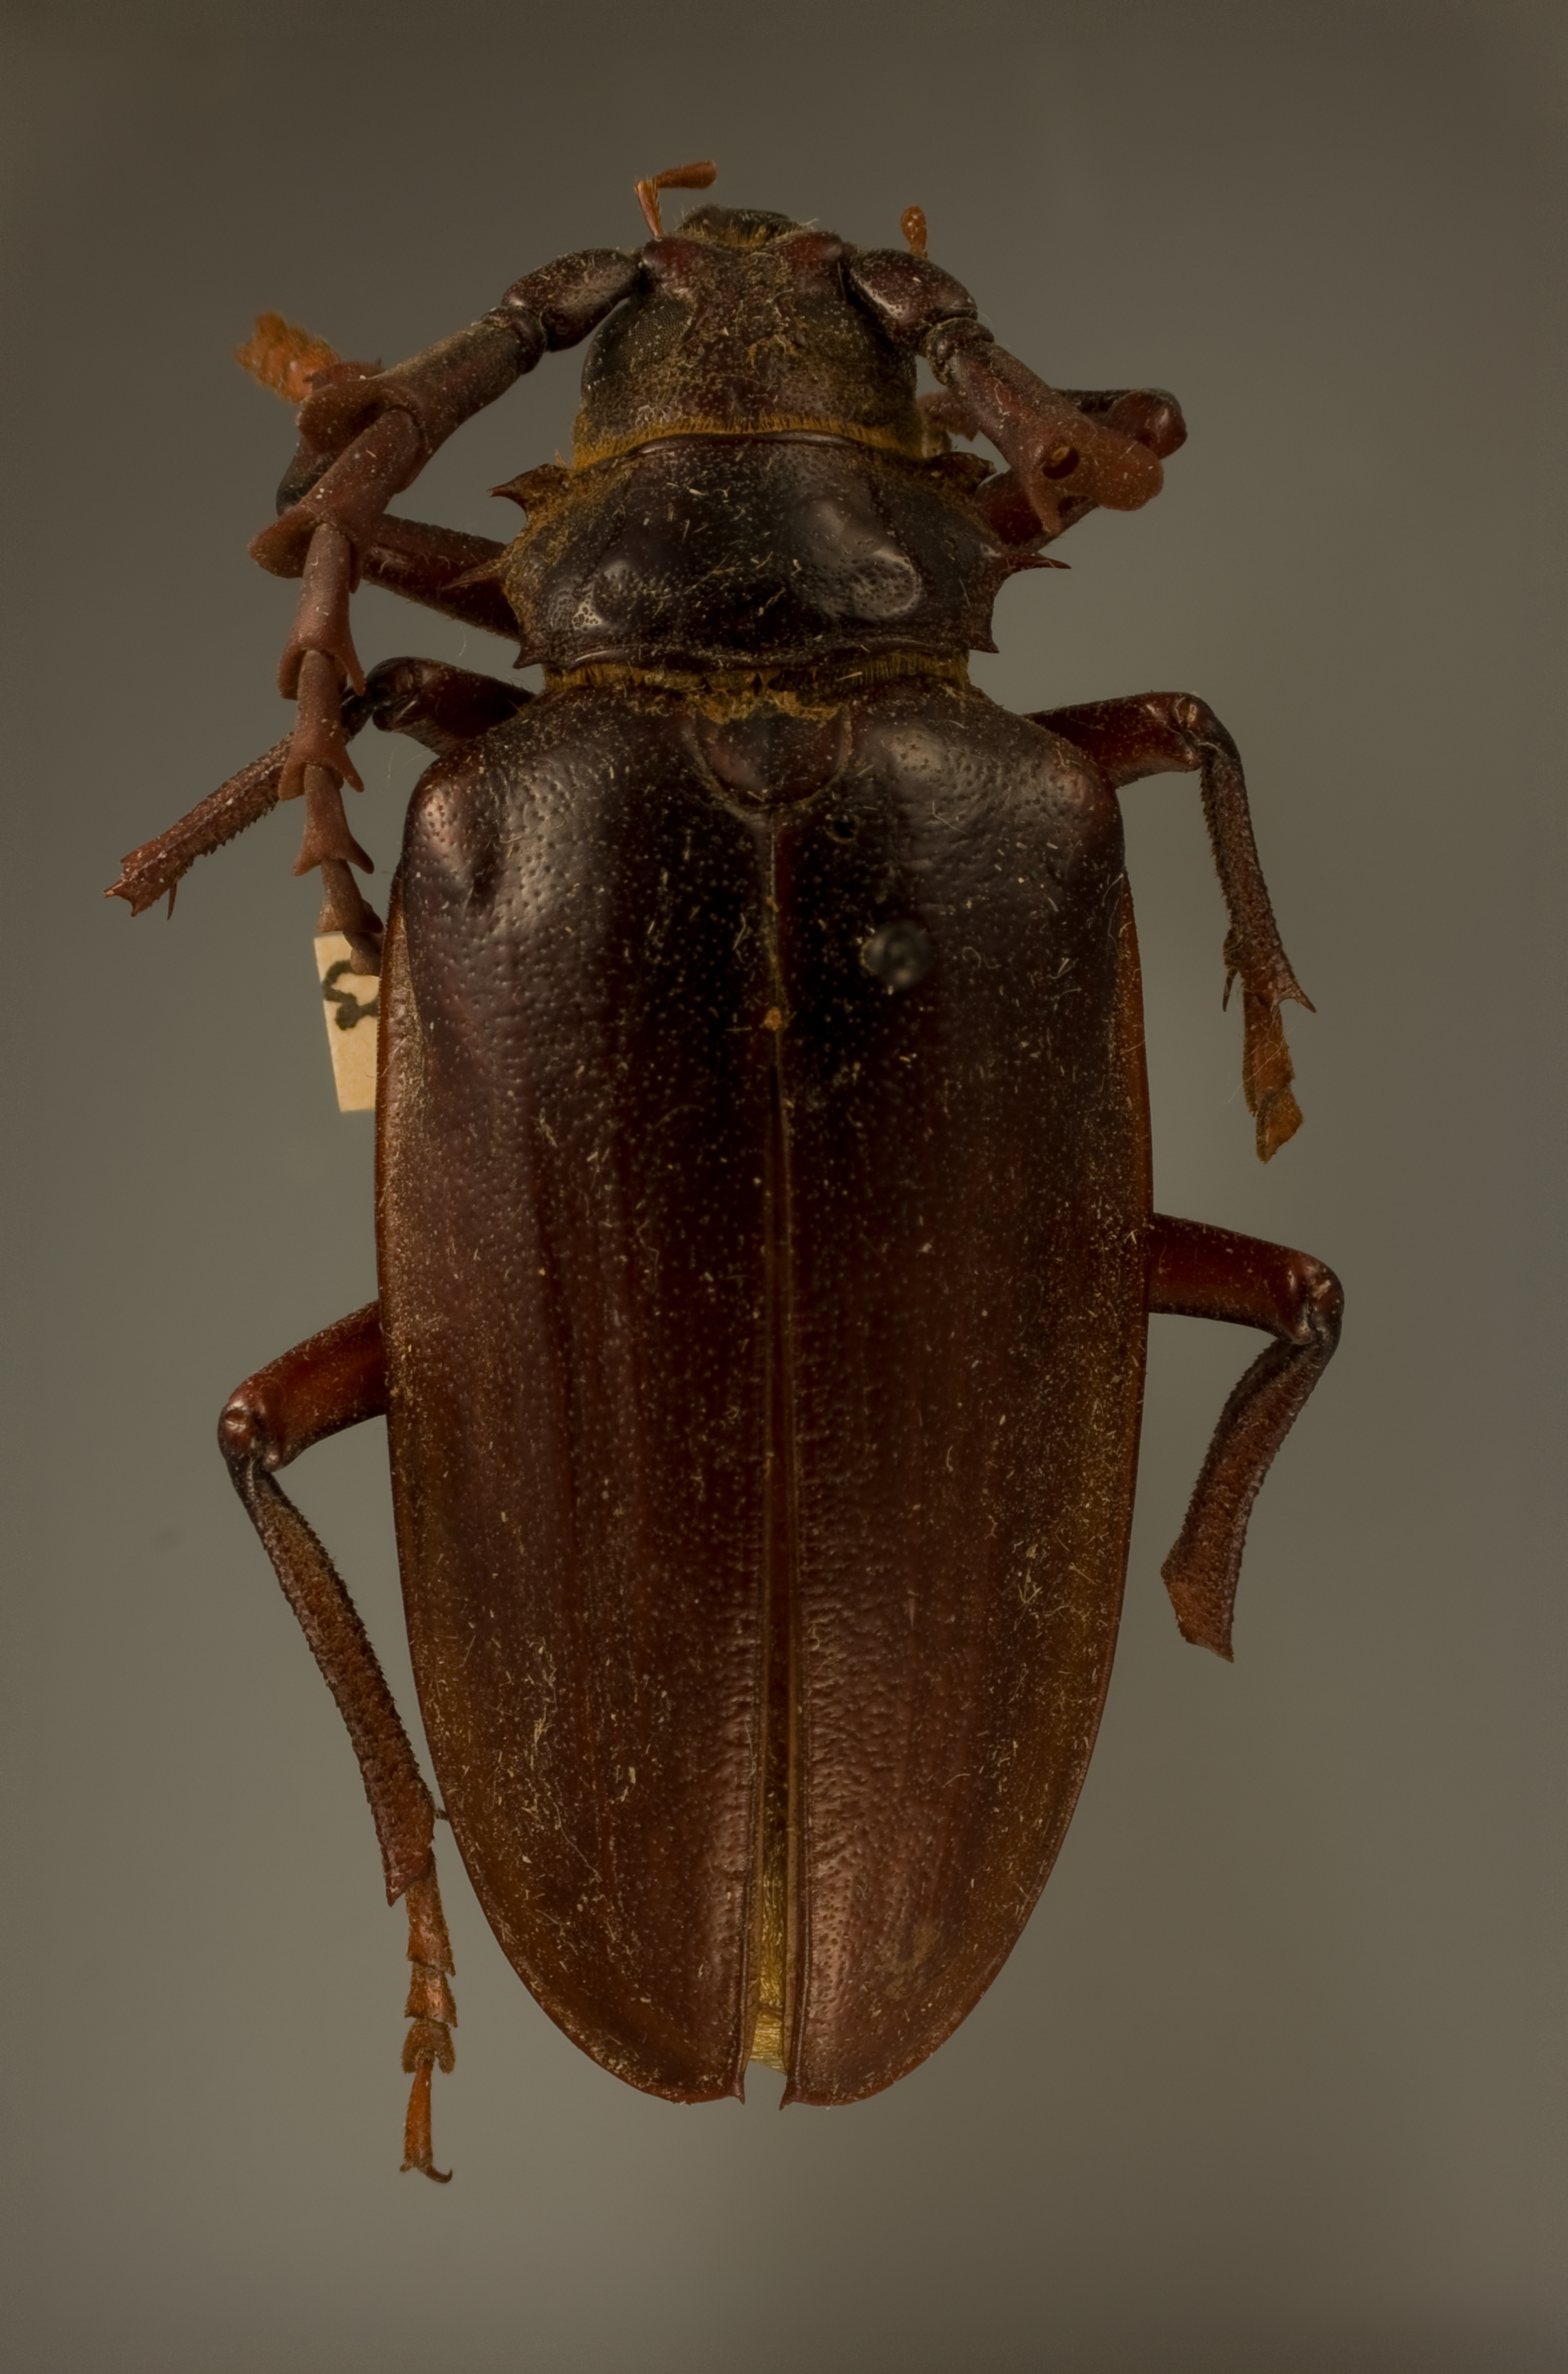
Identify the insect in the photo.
Prionus suspectus (also Prionus californicus)
